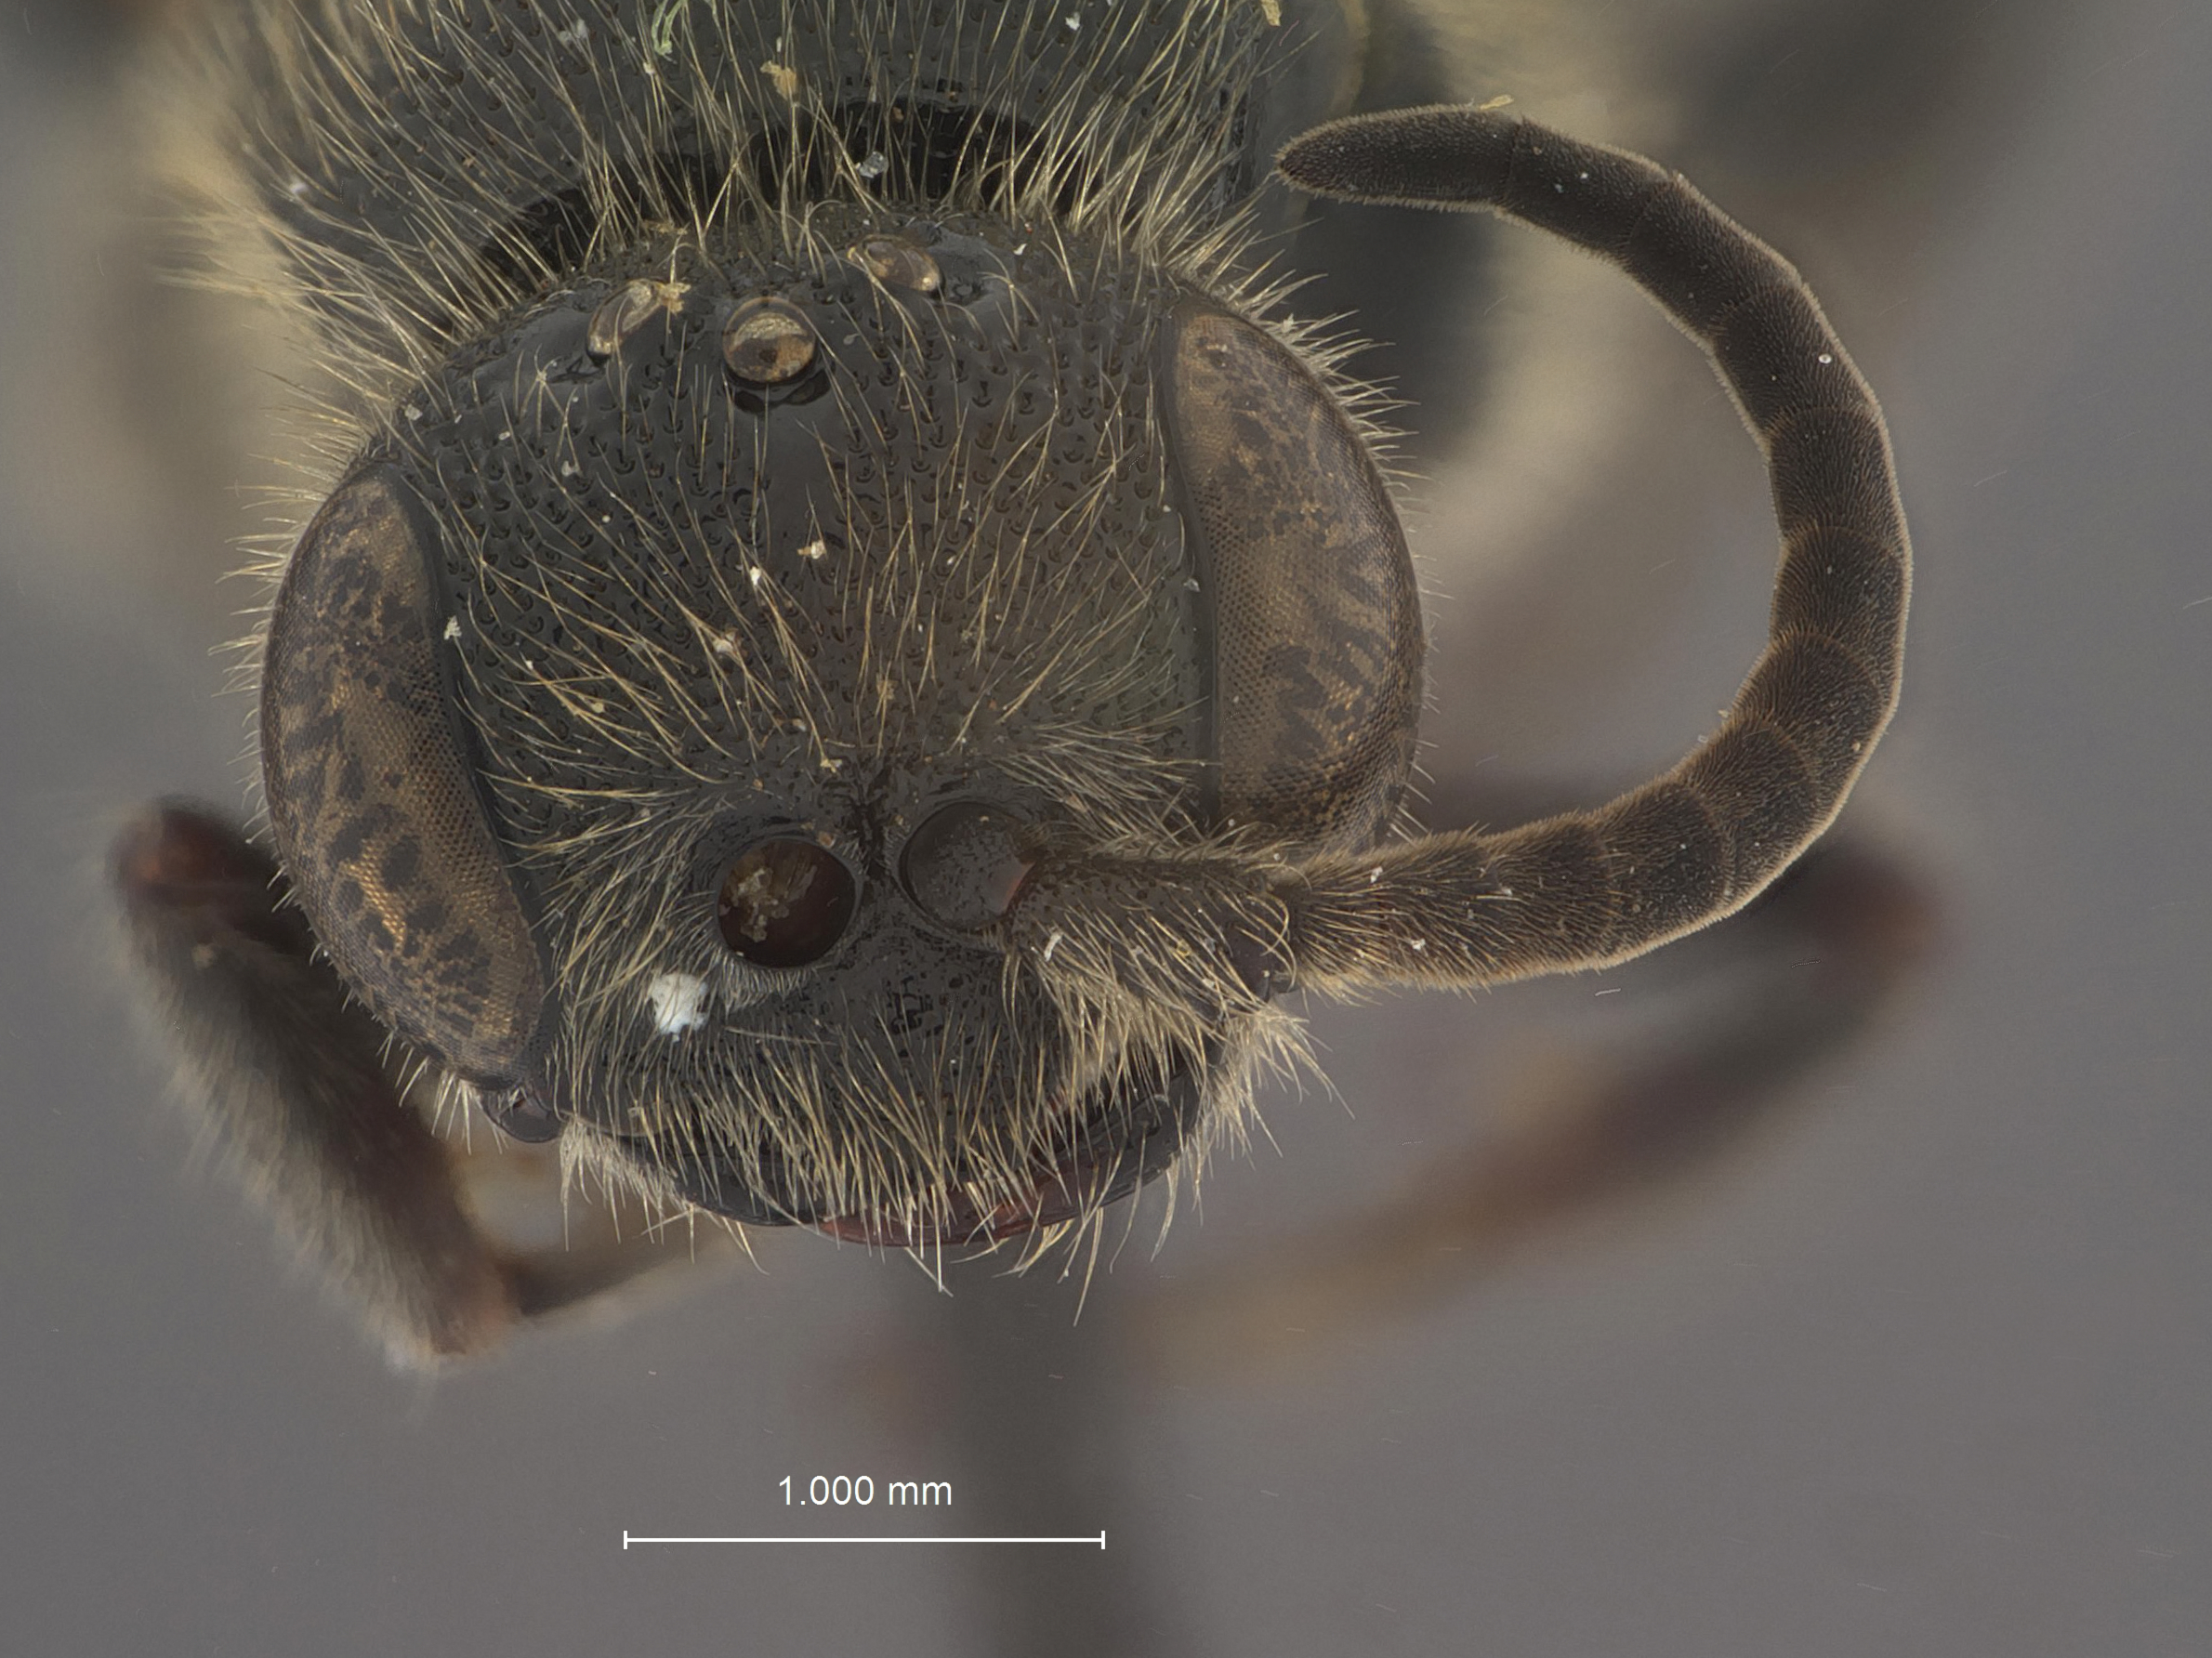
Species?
Tiphia jaliscoae
